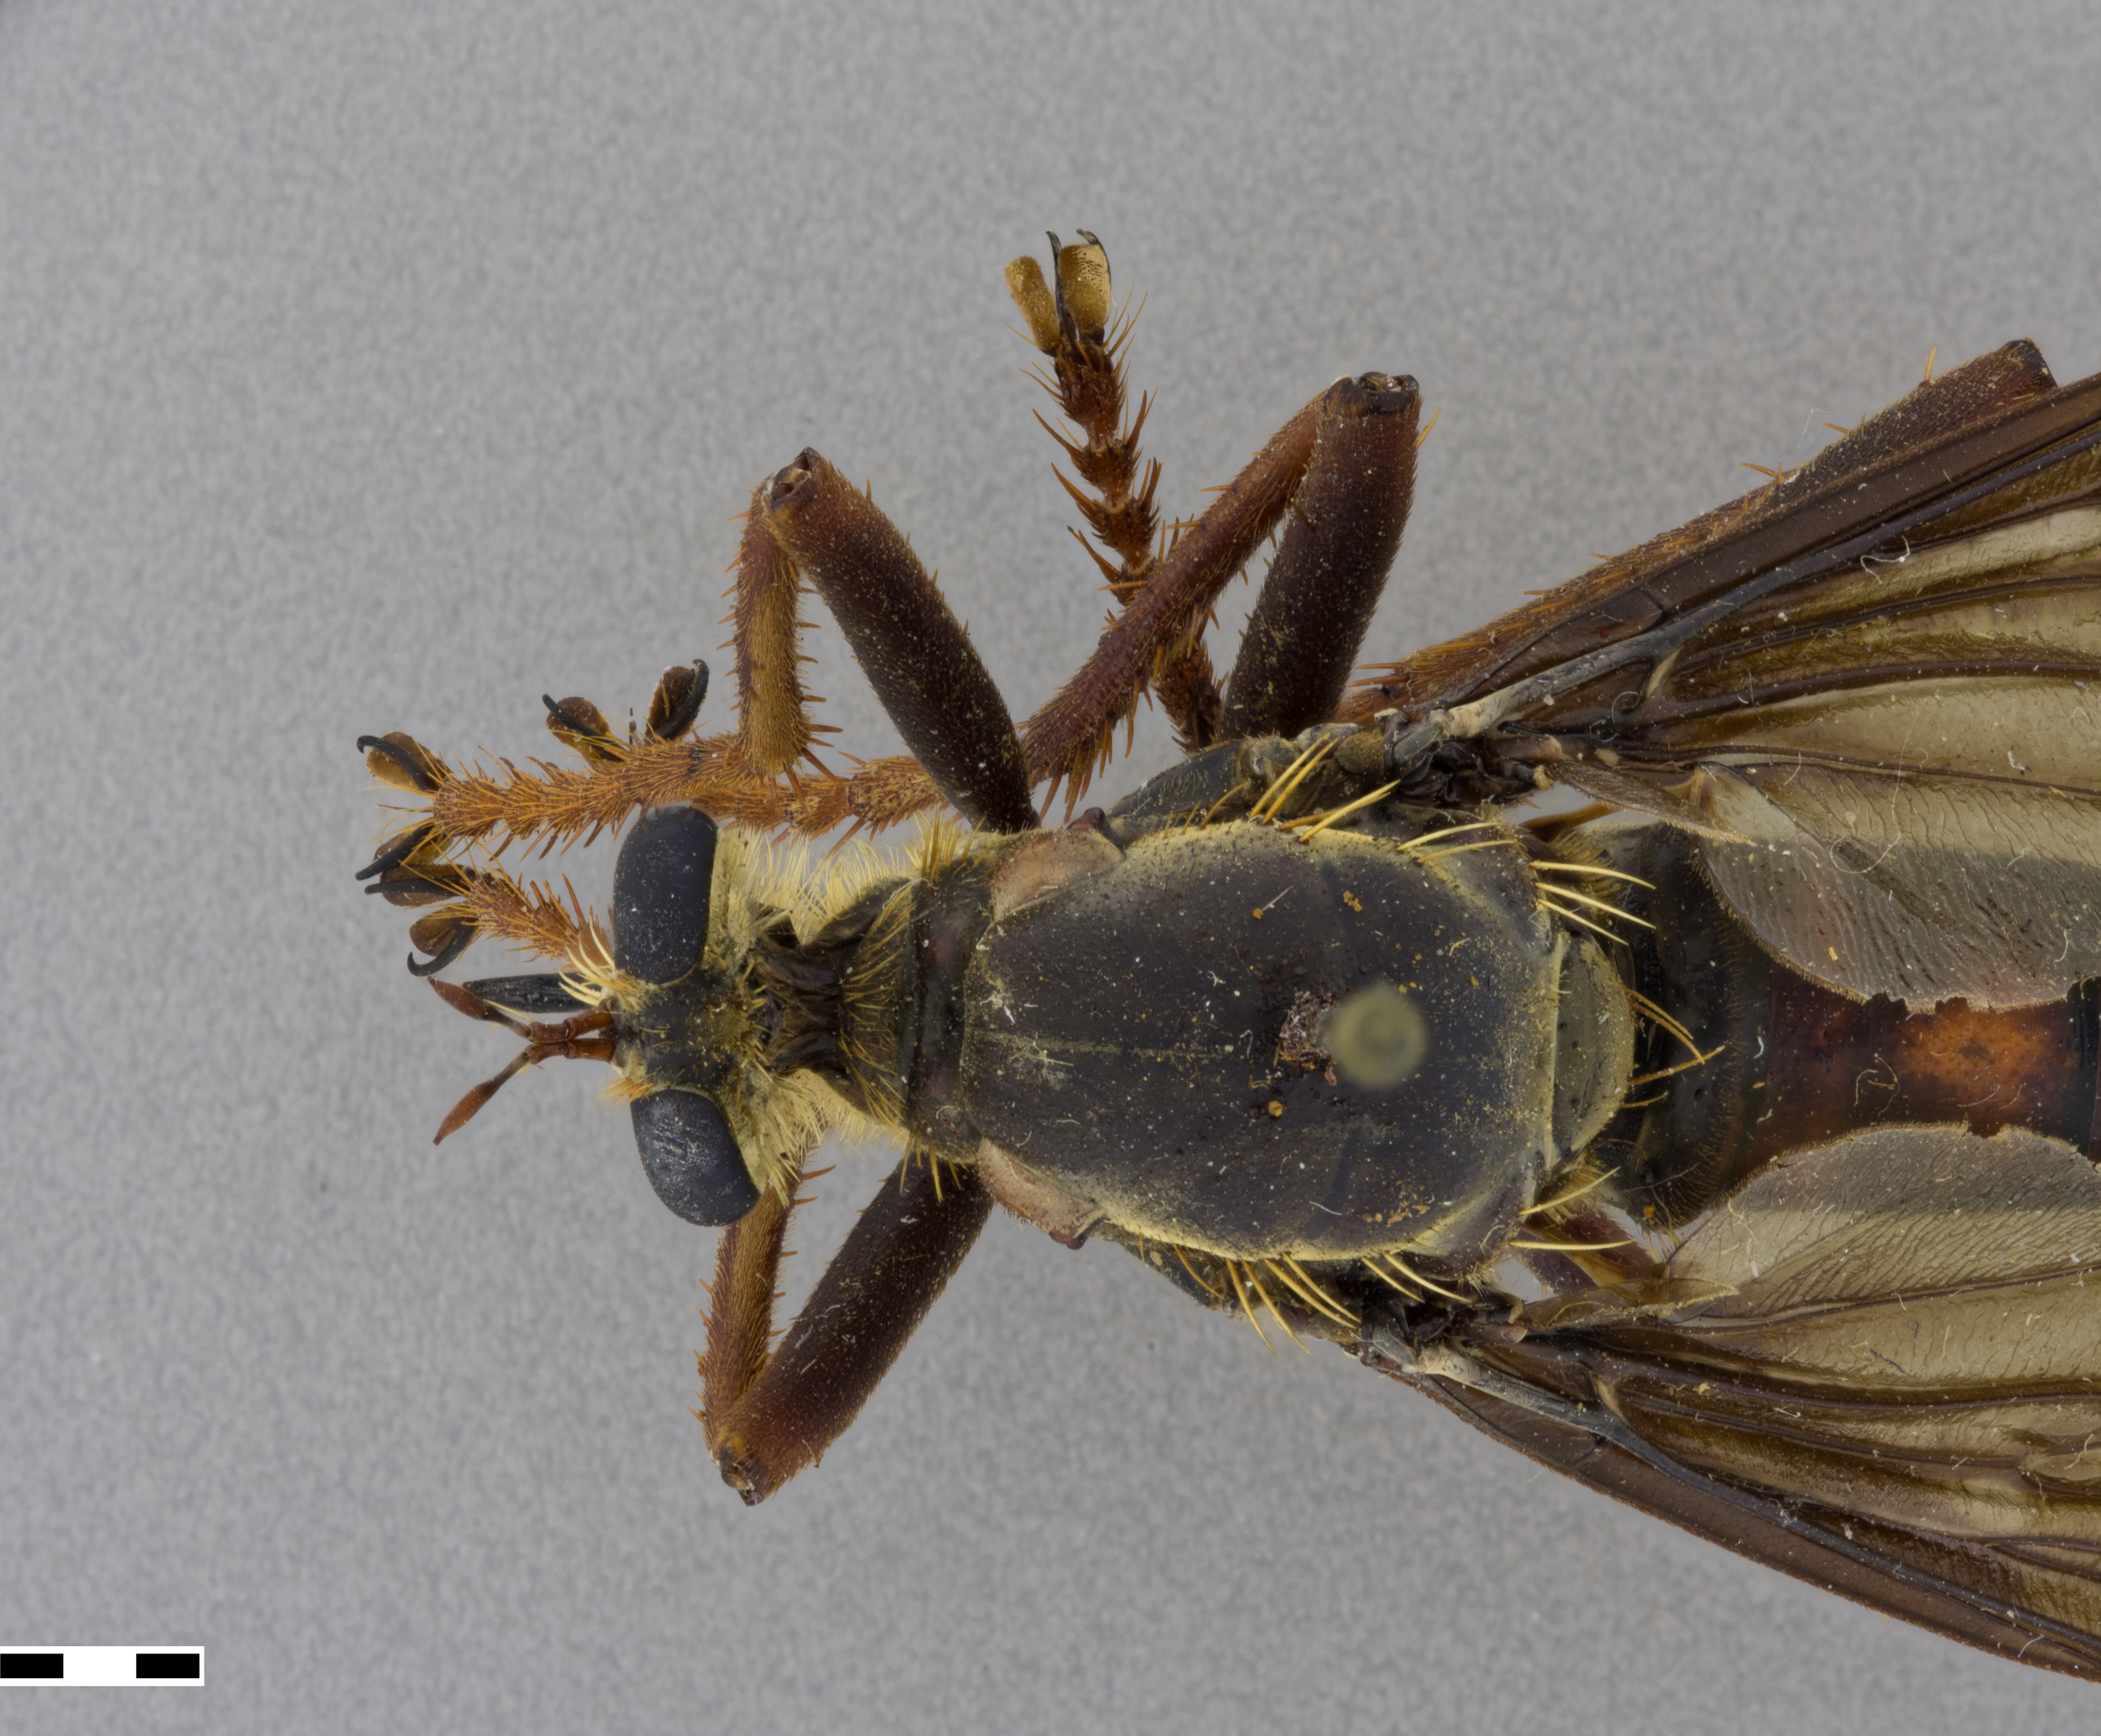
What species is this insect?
Microstylum morosum
